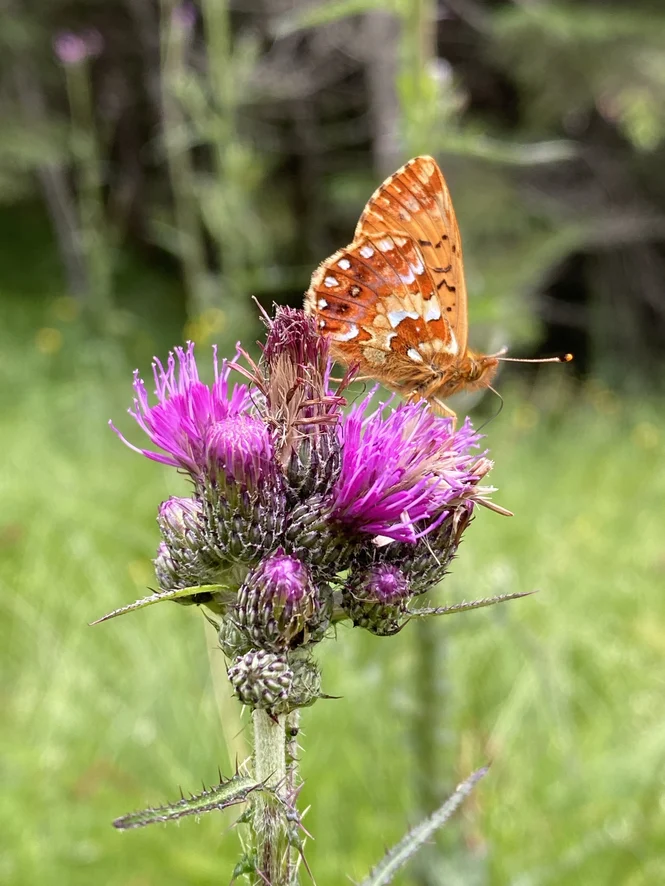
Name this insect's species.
Boloria aquilonaris
